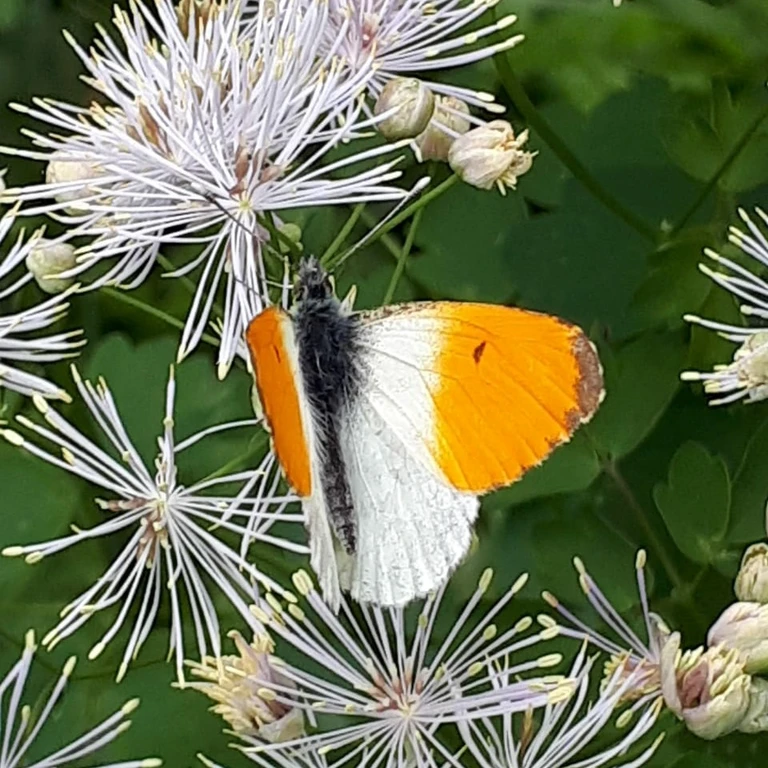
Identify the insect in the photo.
Anthocharis cardamines
